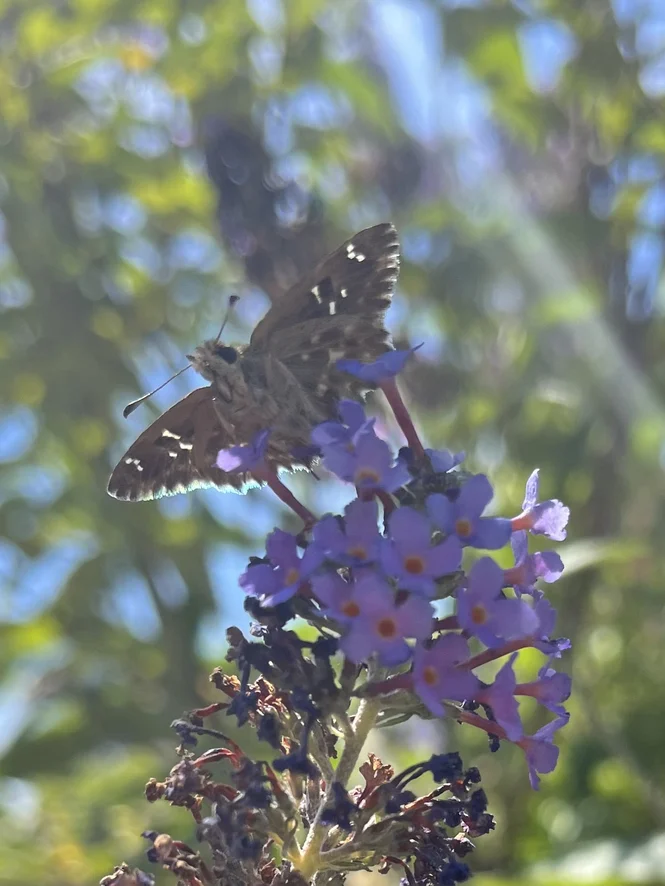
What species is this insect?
Carcharodus alceae
